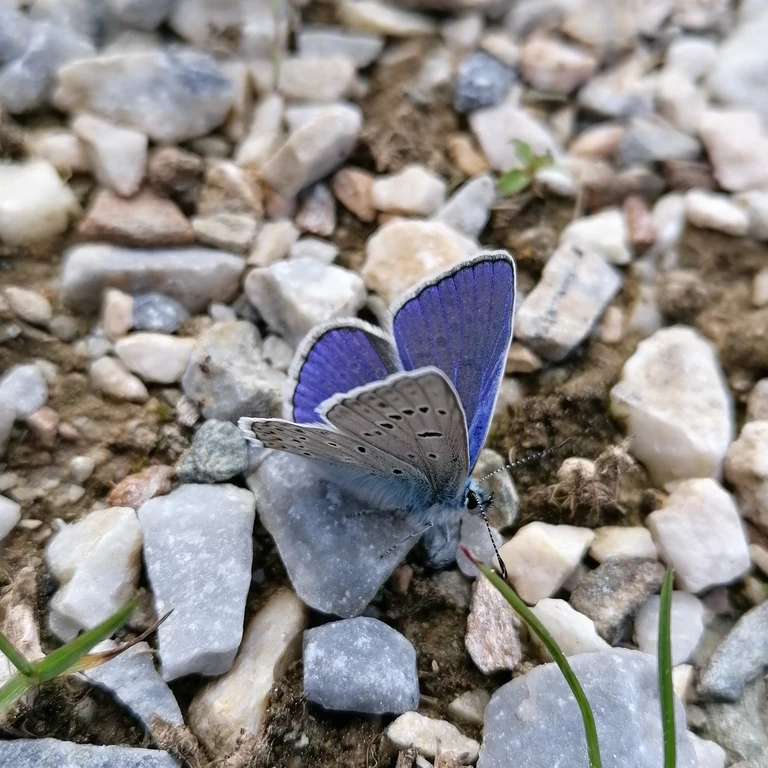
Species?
Polyommatus icarus
